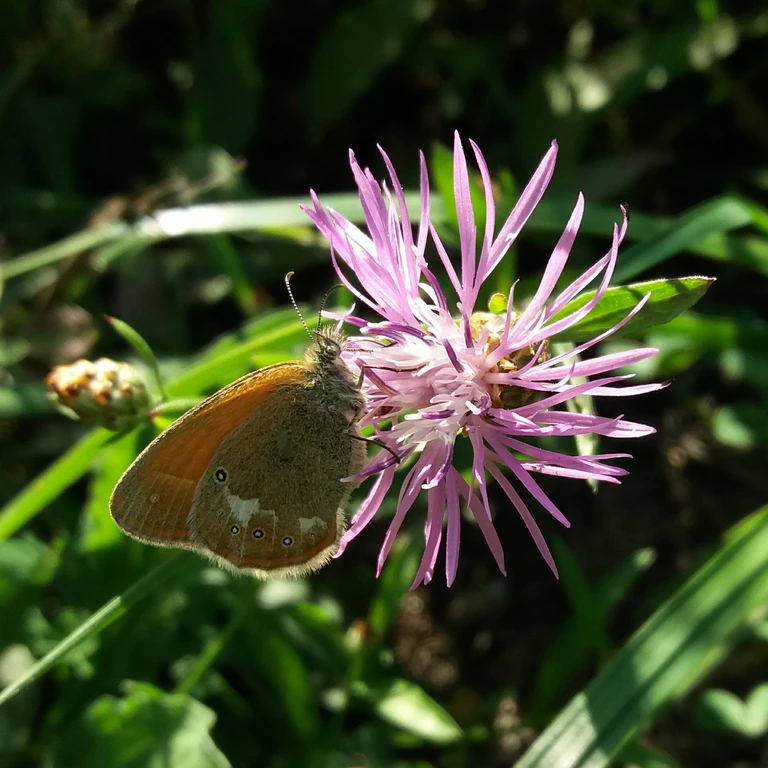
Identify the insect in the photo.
Coenonympha glycerion (also Coenonympha iphis)
